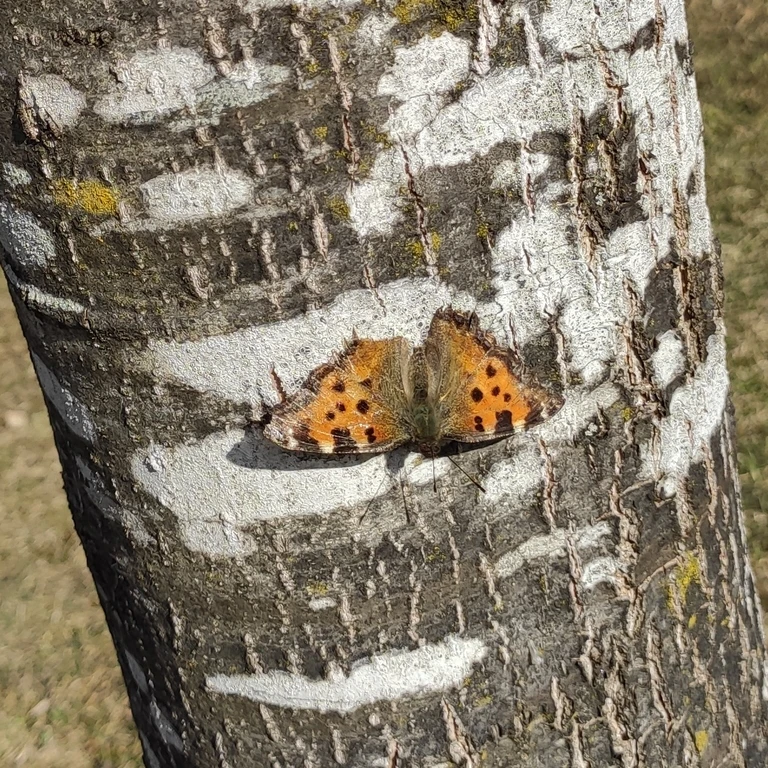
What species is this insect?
Nymphalis polychloros
